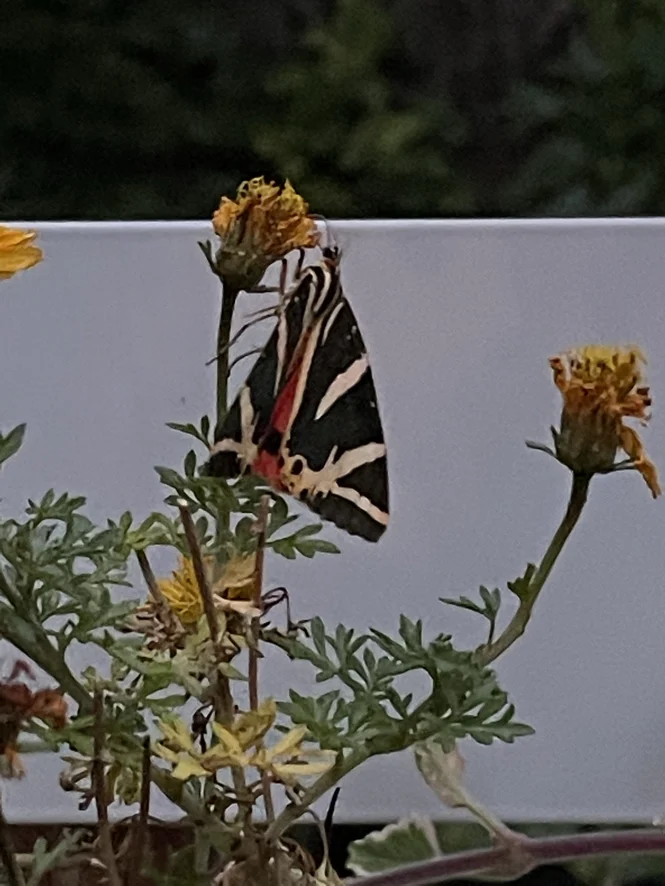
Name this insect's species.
Euplagia quadripunctaria
